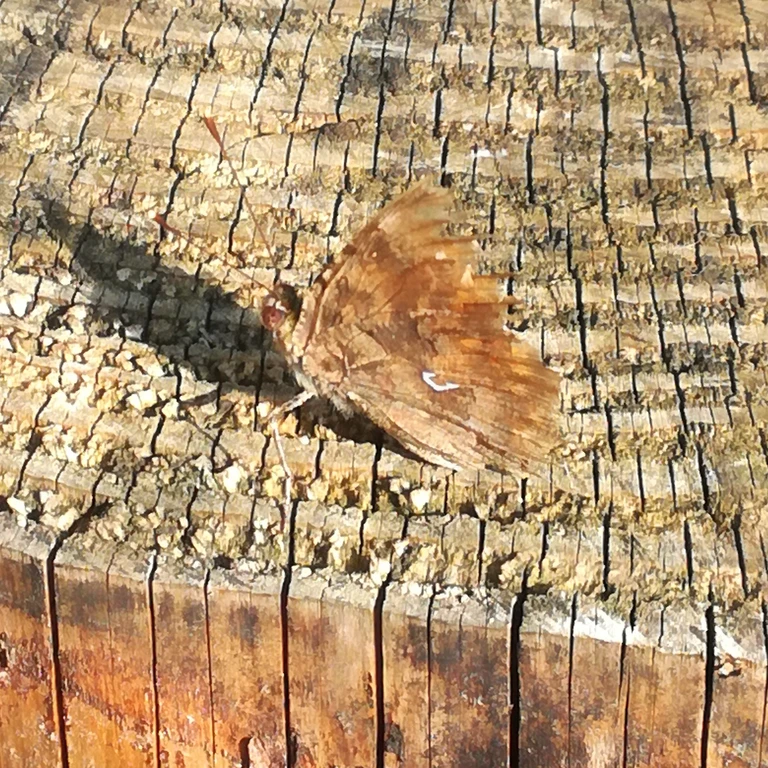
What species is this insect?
Polygonia c-album
